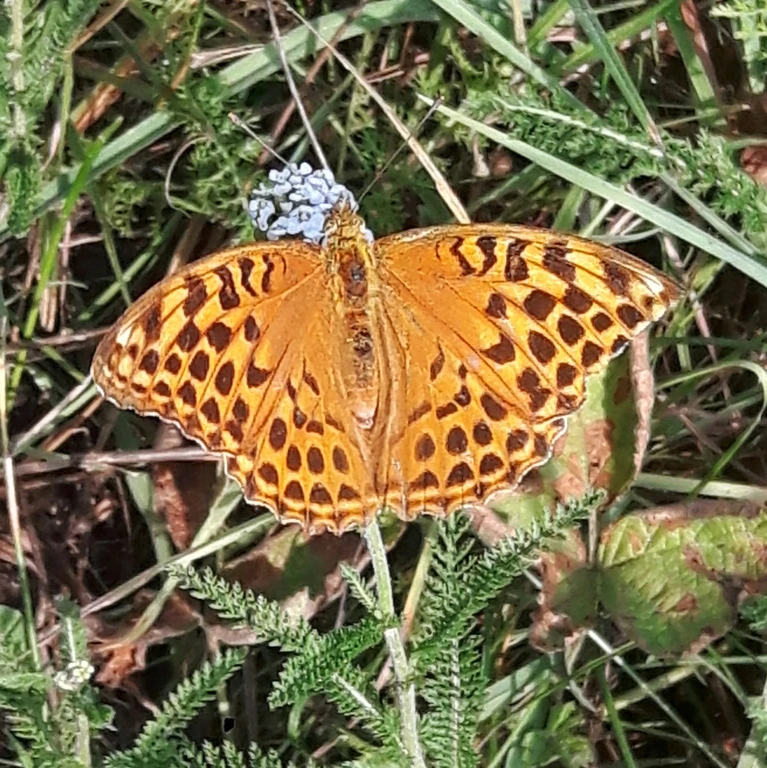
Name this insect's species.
Argynnis paphia
